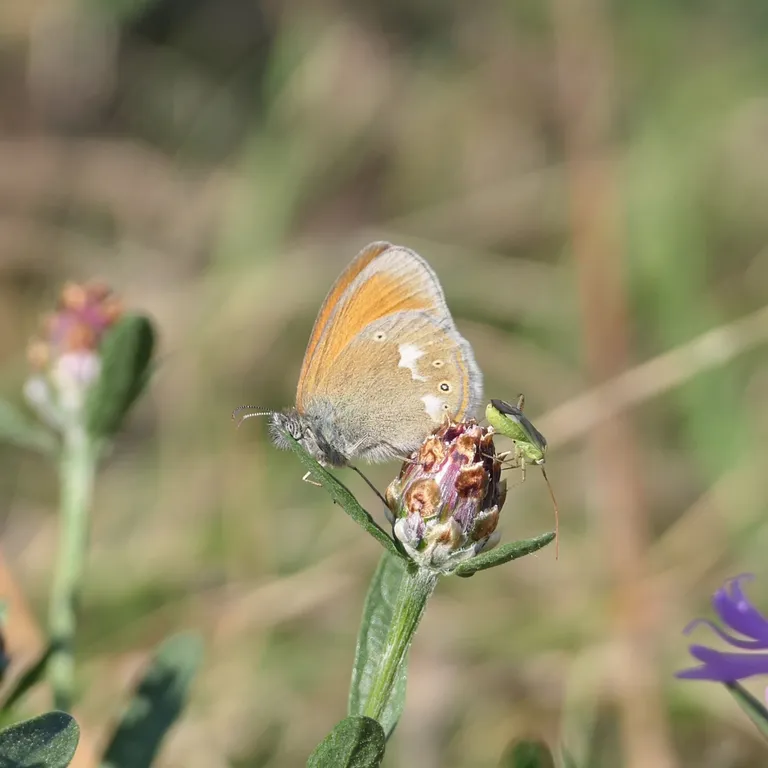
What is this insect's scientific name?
Coenonympha glycerion (also Coenonympha iphis)
